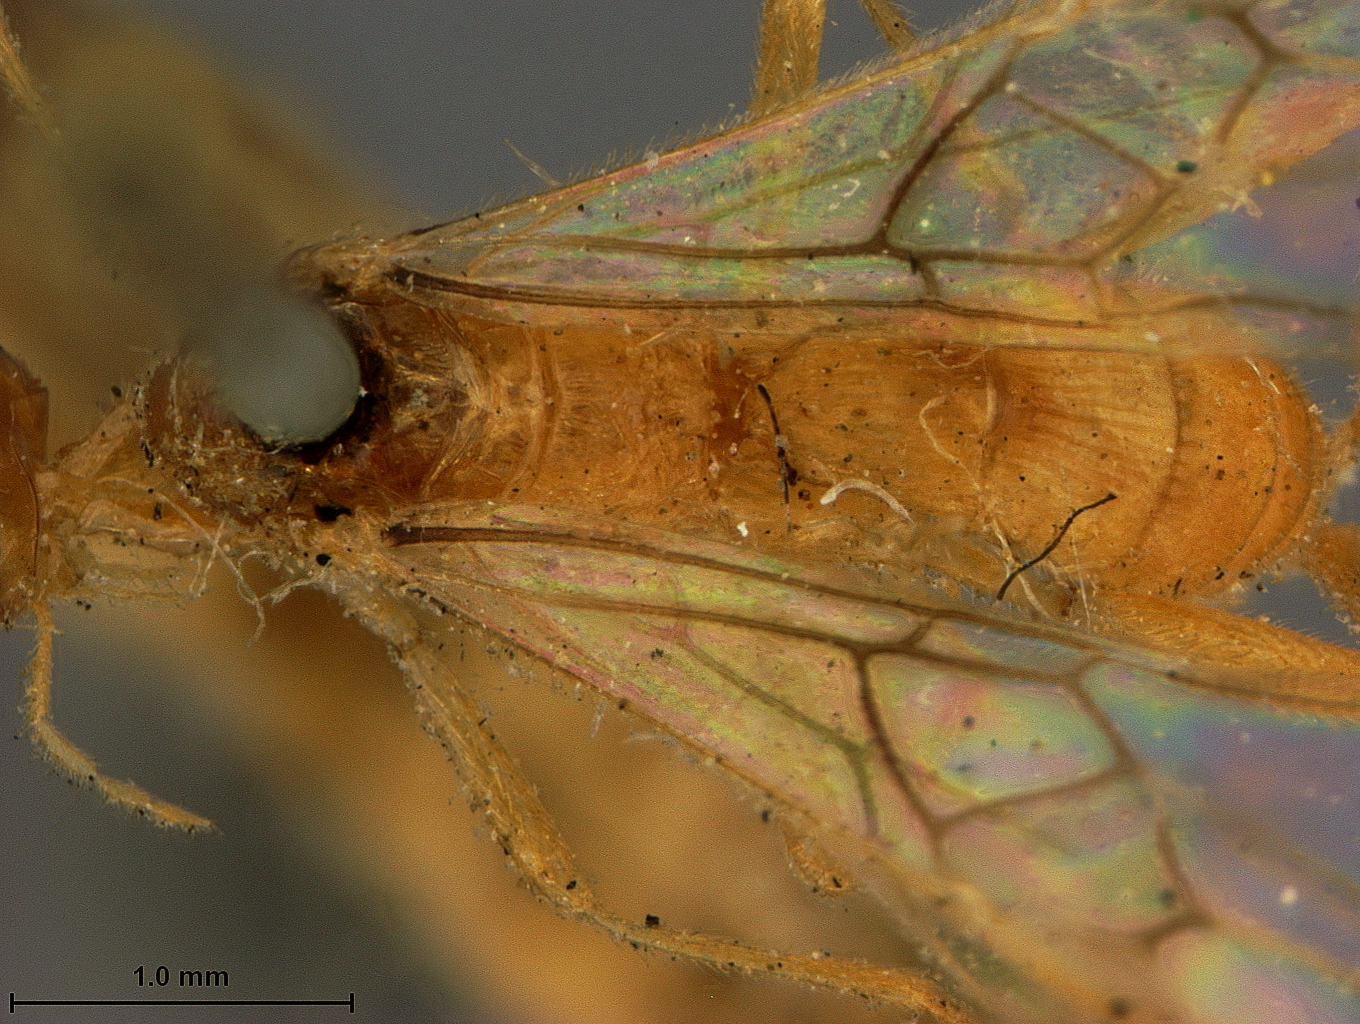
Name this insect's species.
Rhogas harrisinae
